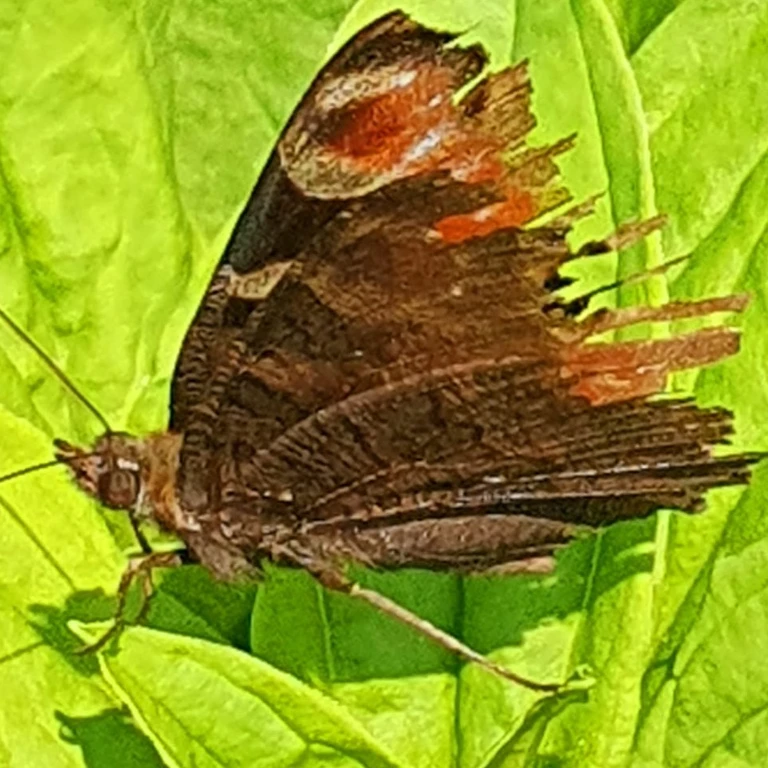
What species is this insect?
Aglais io
